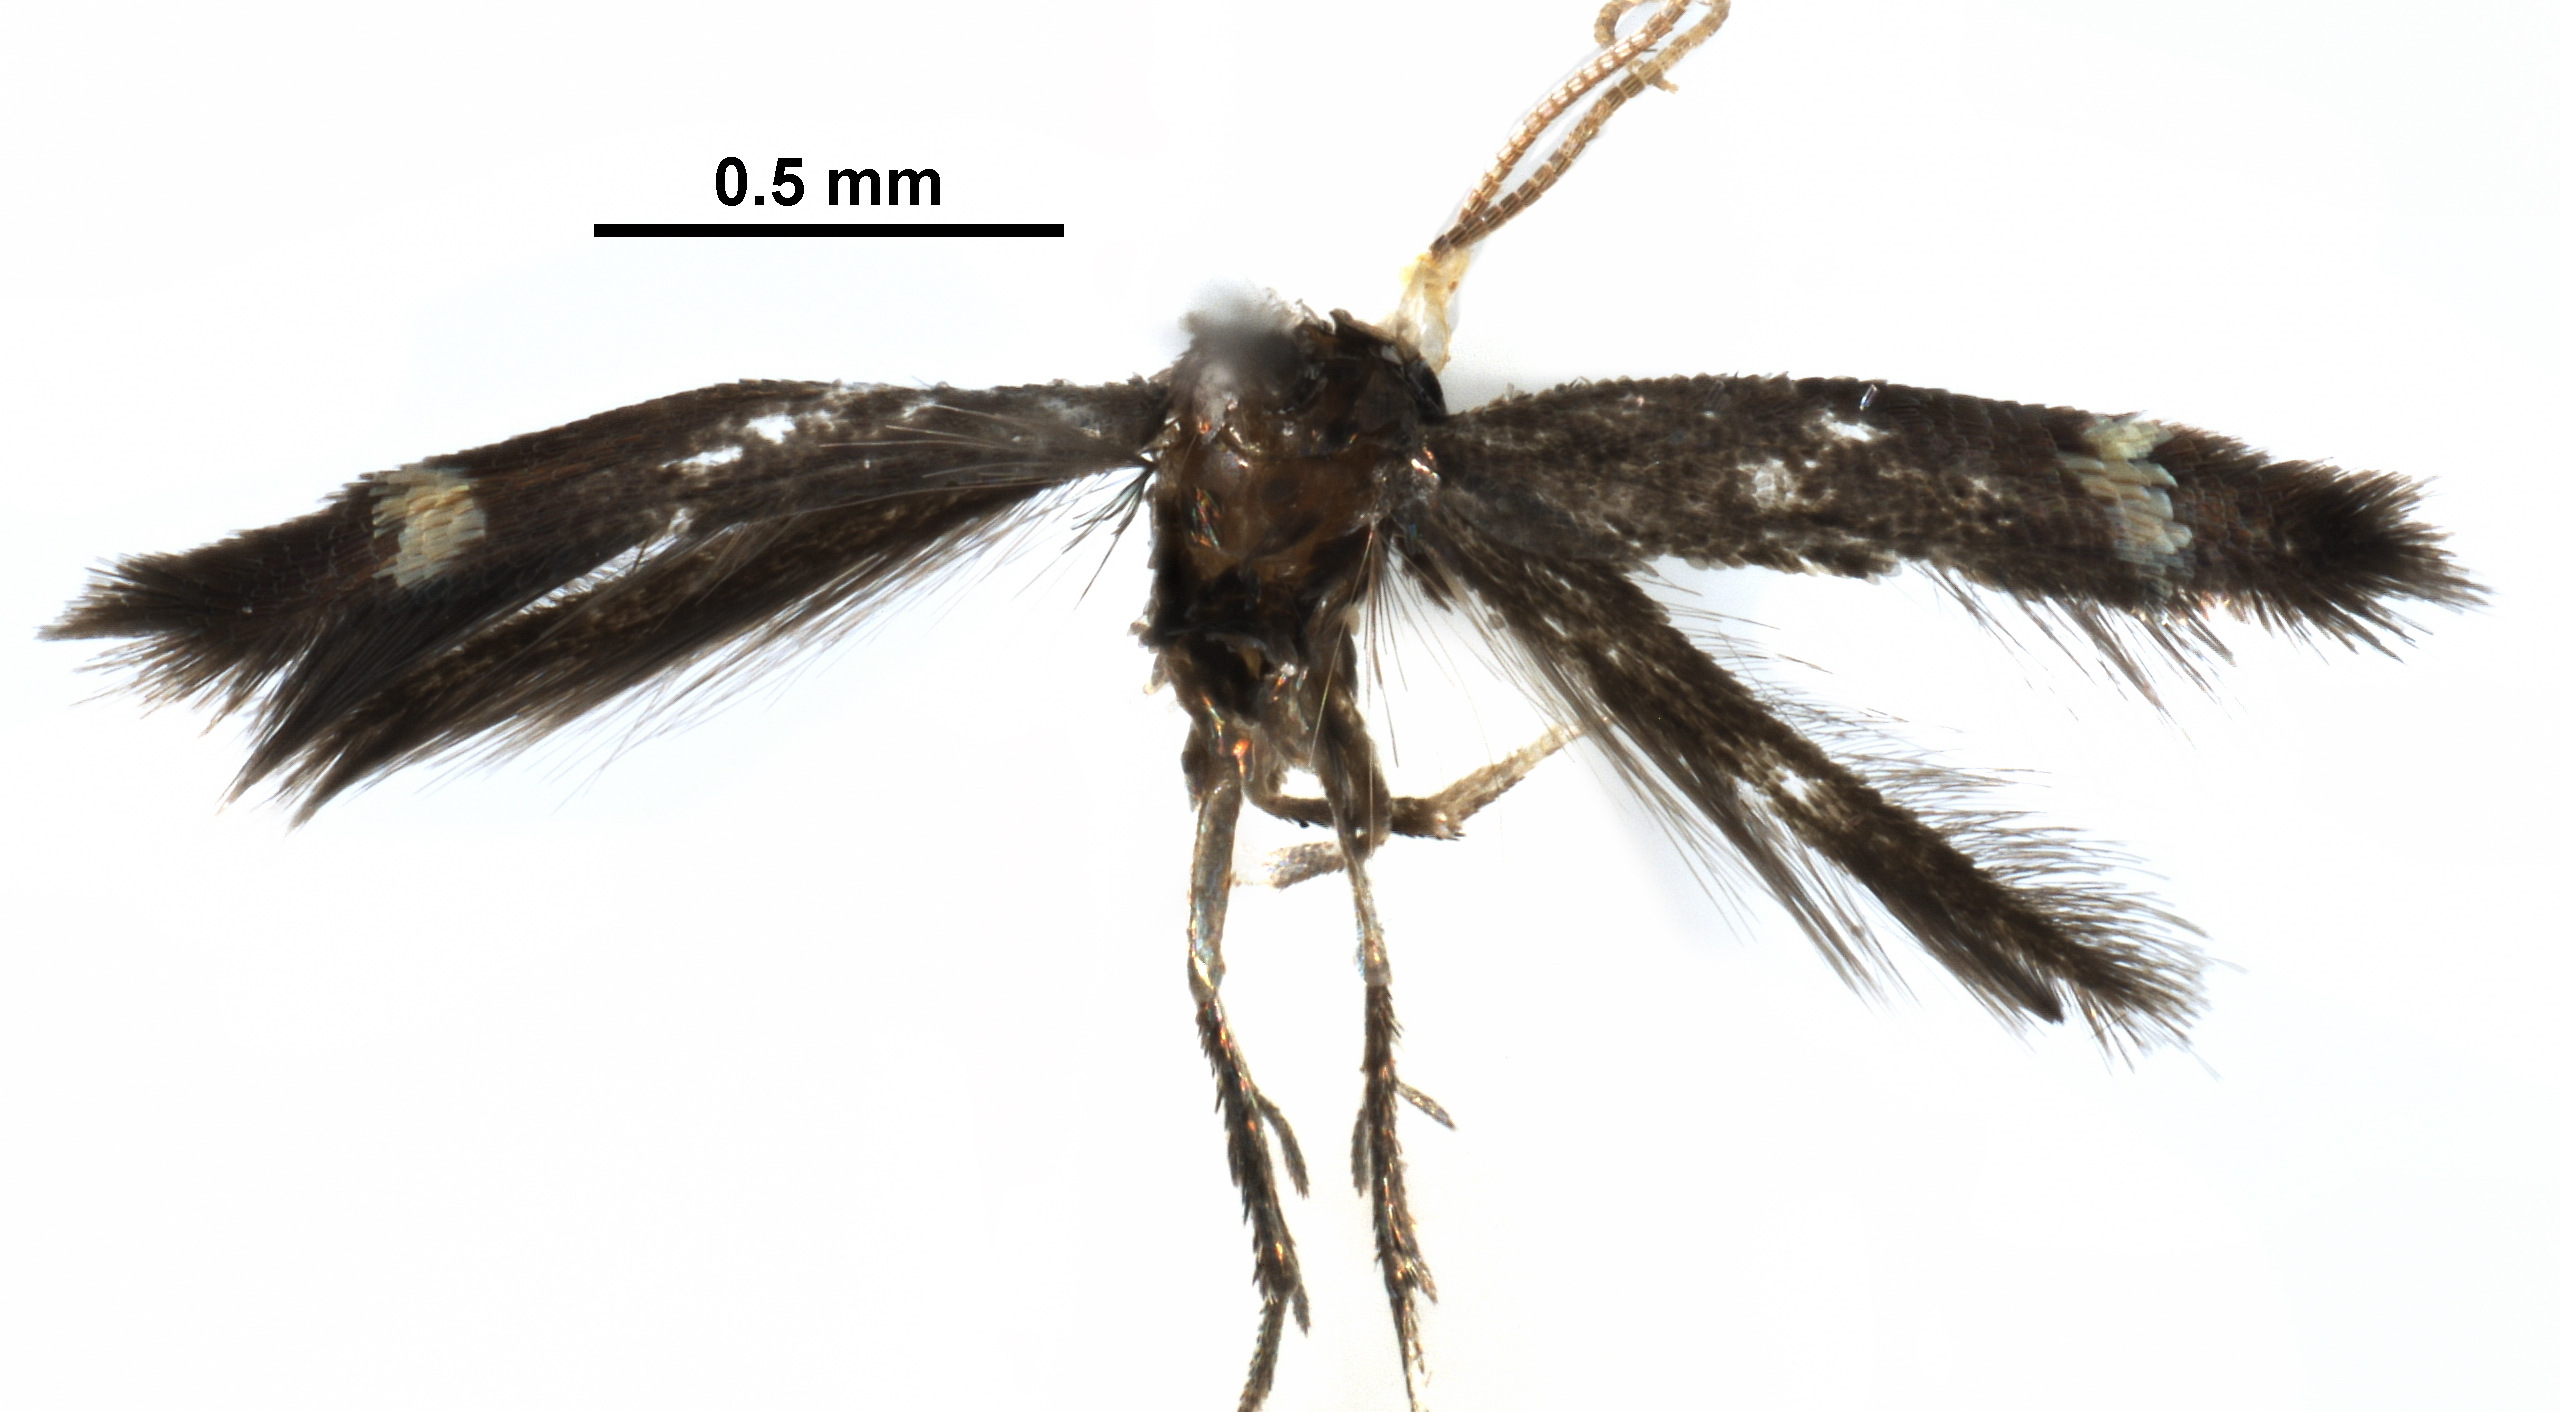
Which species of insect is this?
Enteucha basidactyla
